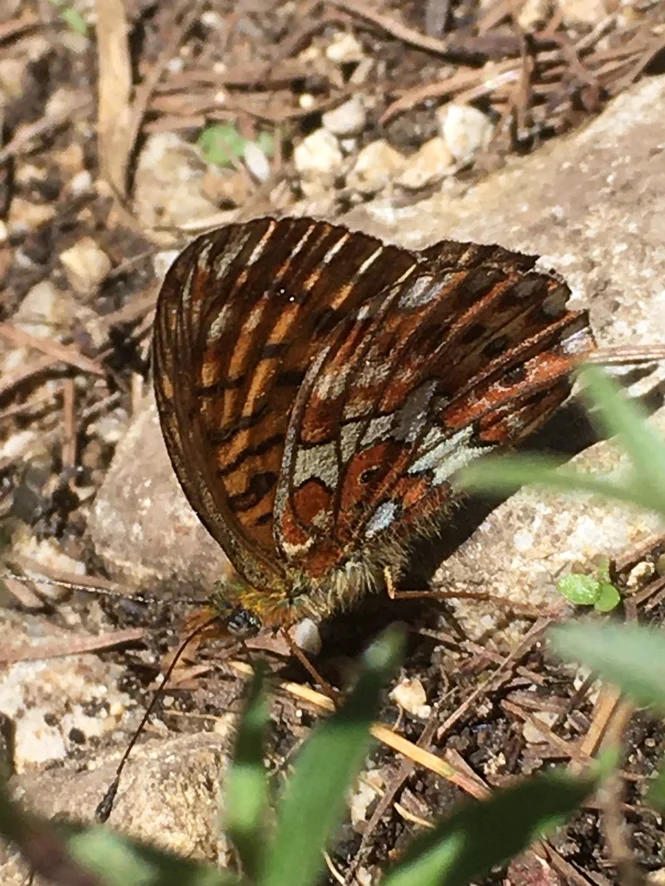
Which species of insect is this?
Boloria euphrosyne (also Clossiana euphrosyne)
